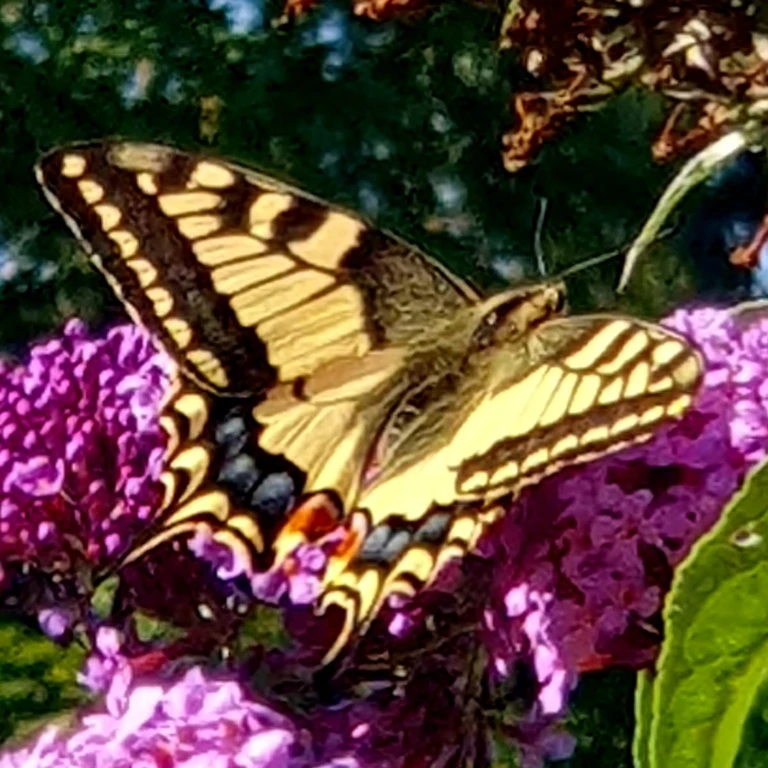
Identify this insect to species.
Papilio machaon
